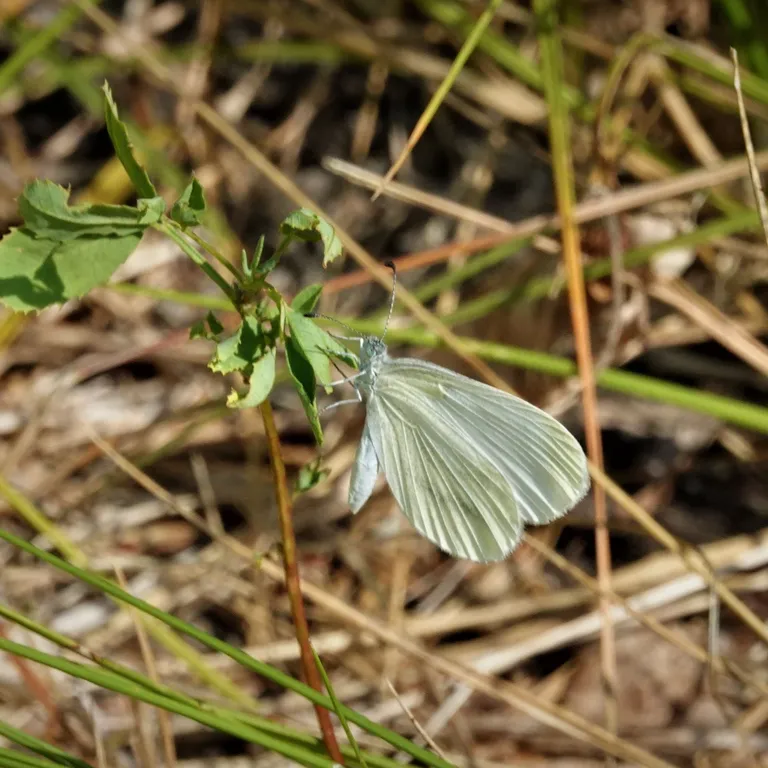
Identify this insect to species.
Leptidea sinapis/juvernica
